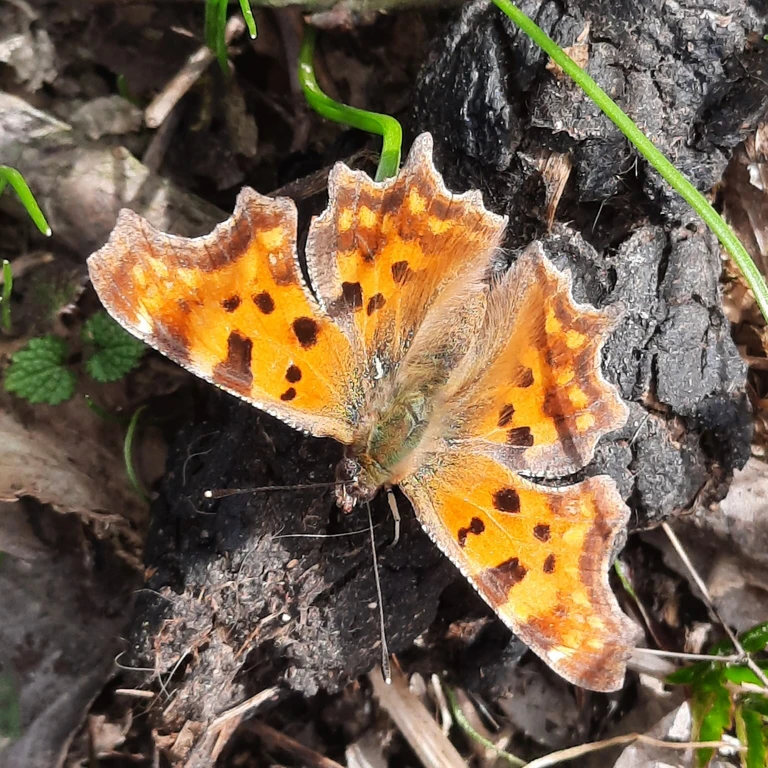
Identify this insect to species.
Polygonia c-album
